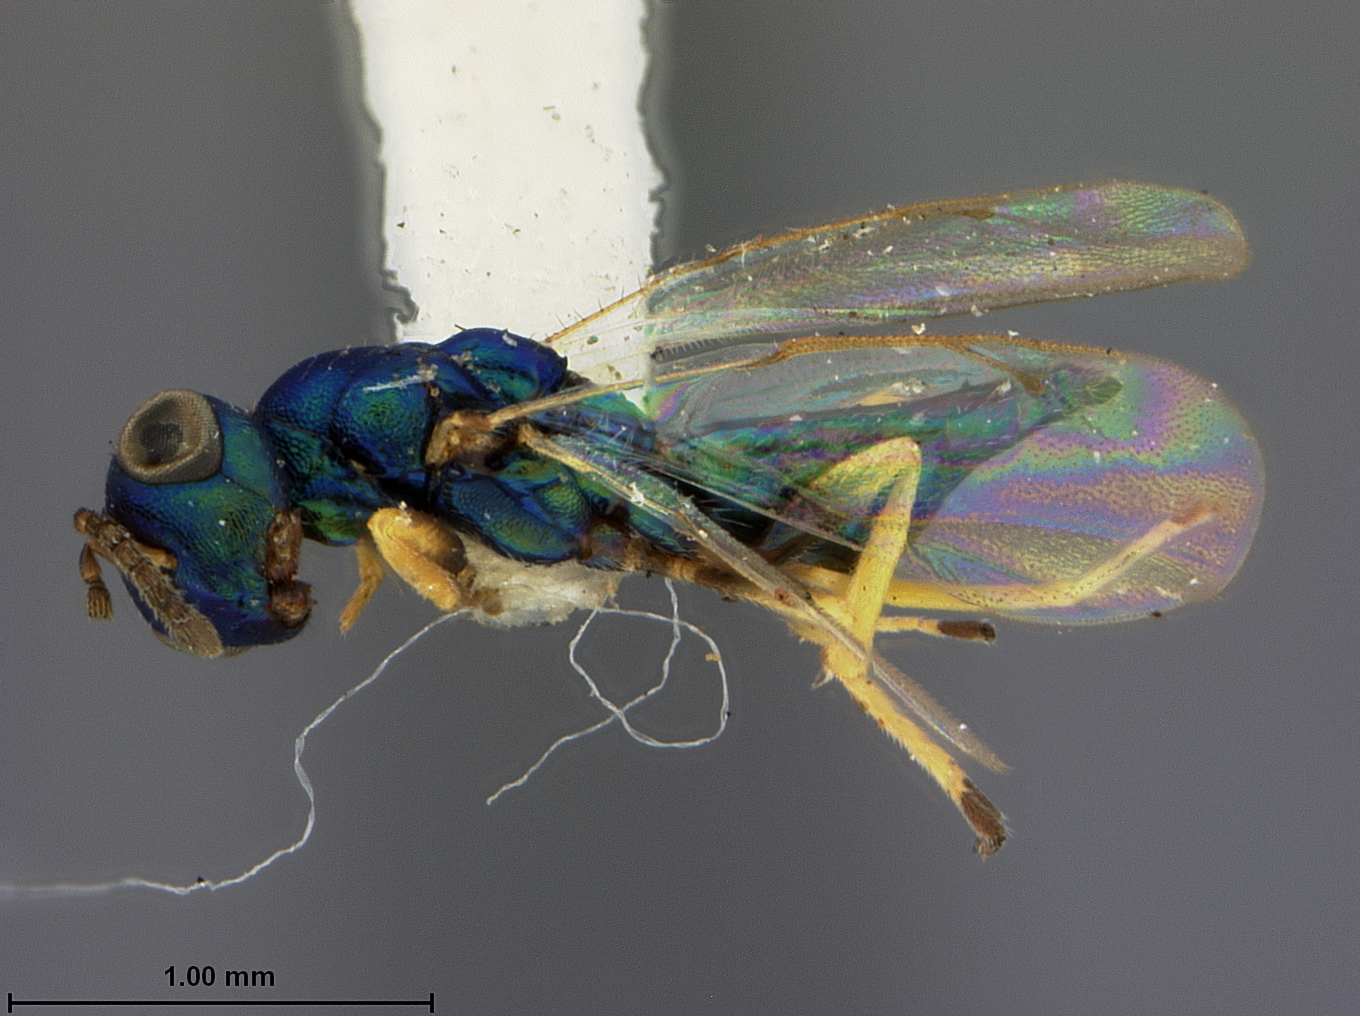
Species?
Homoporus vassiliefi
